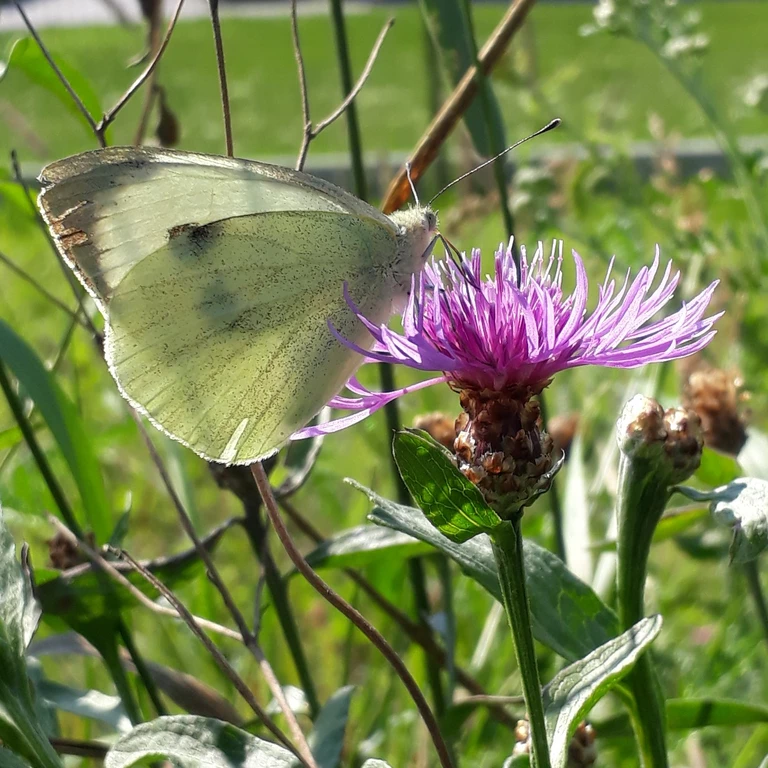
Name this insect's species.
Pieris brassicae
